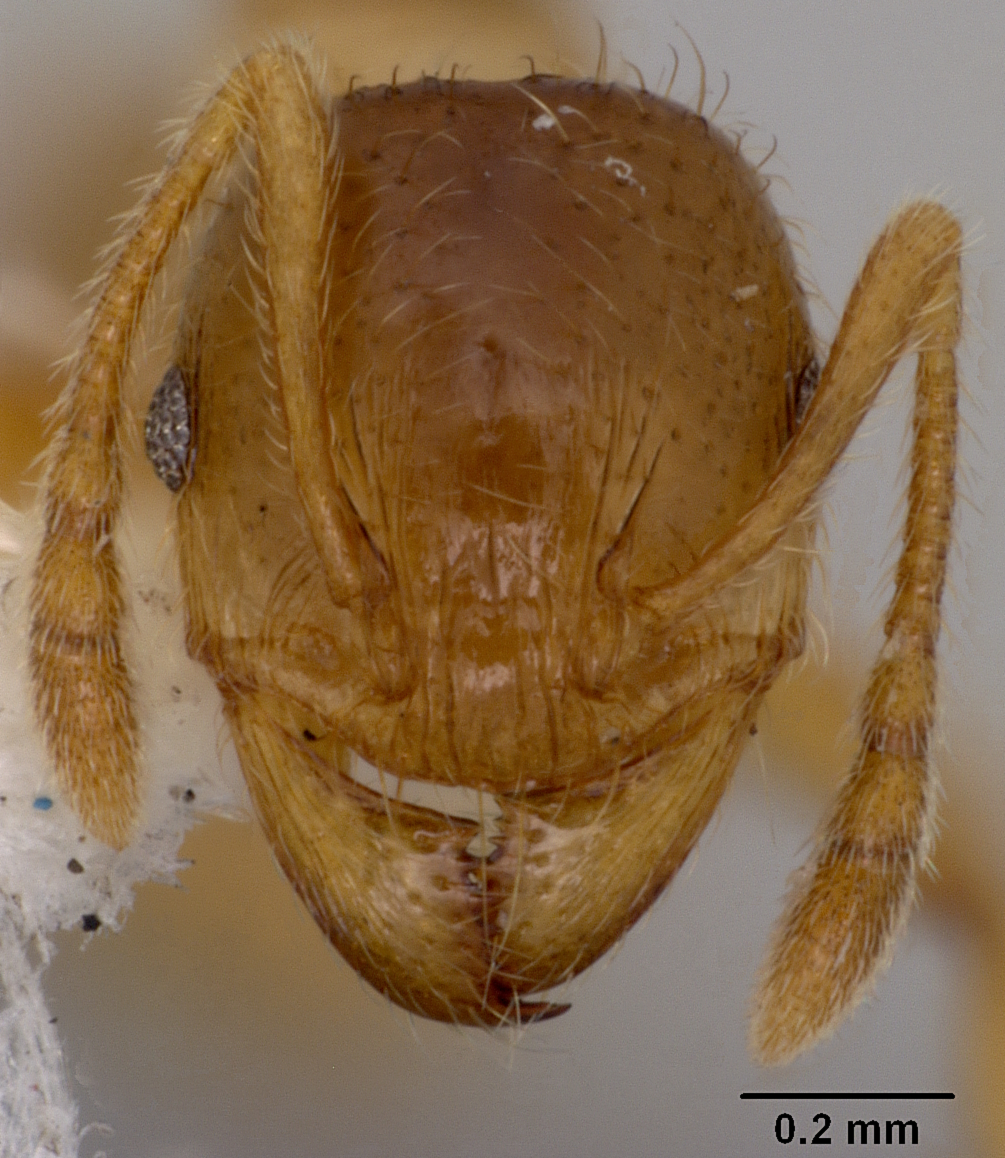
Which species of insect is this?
Elasmopheidole subaberrans
